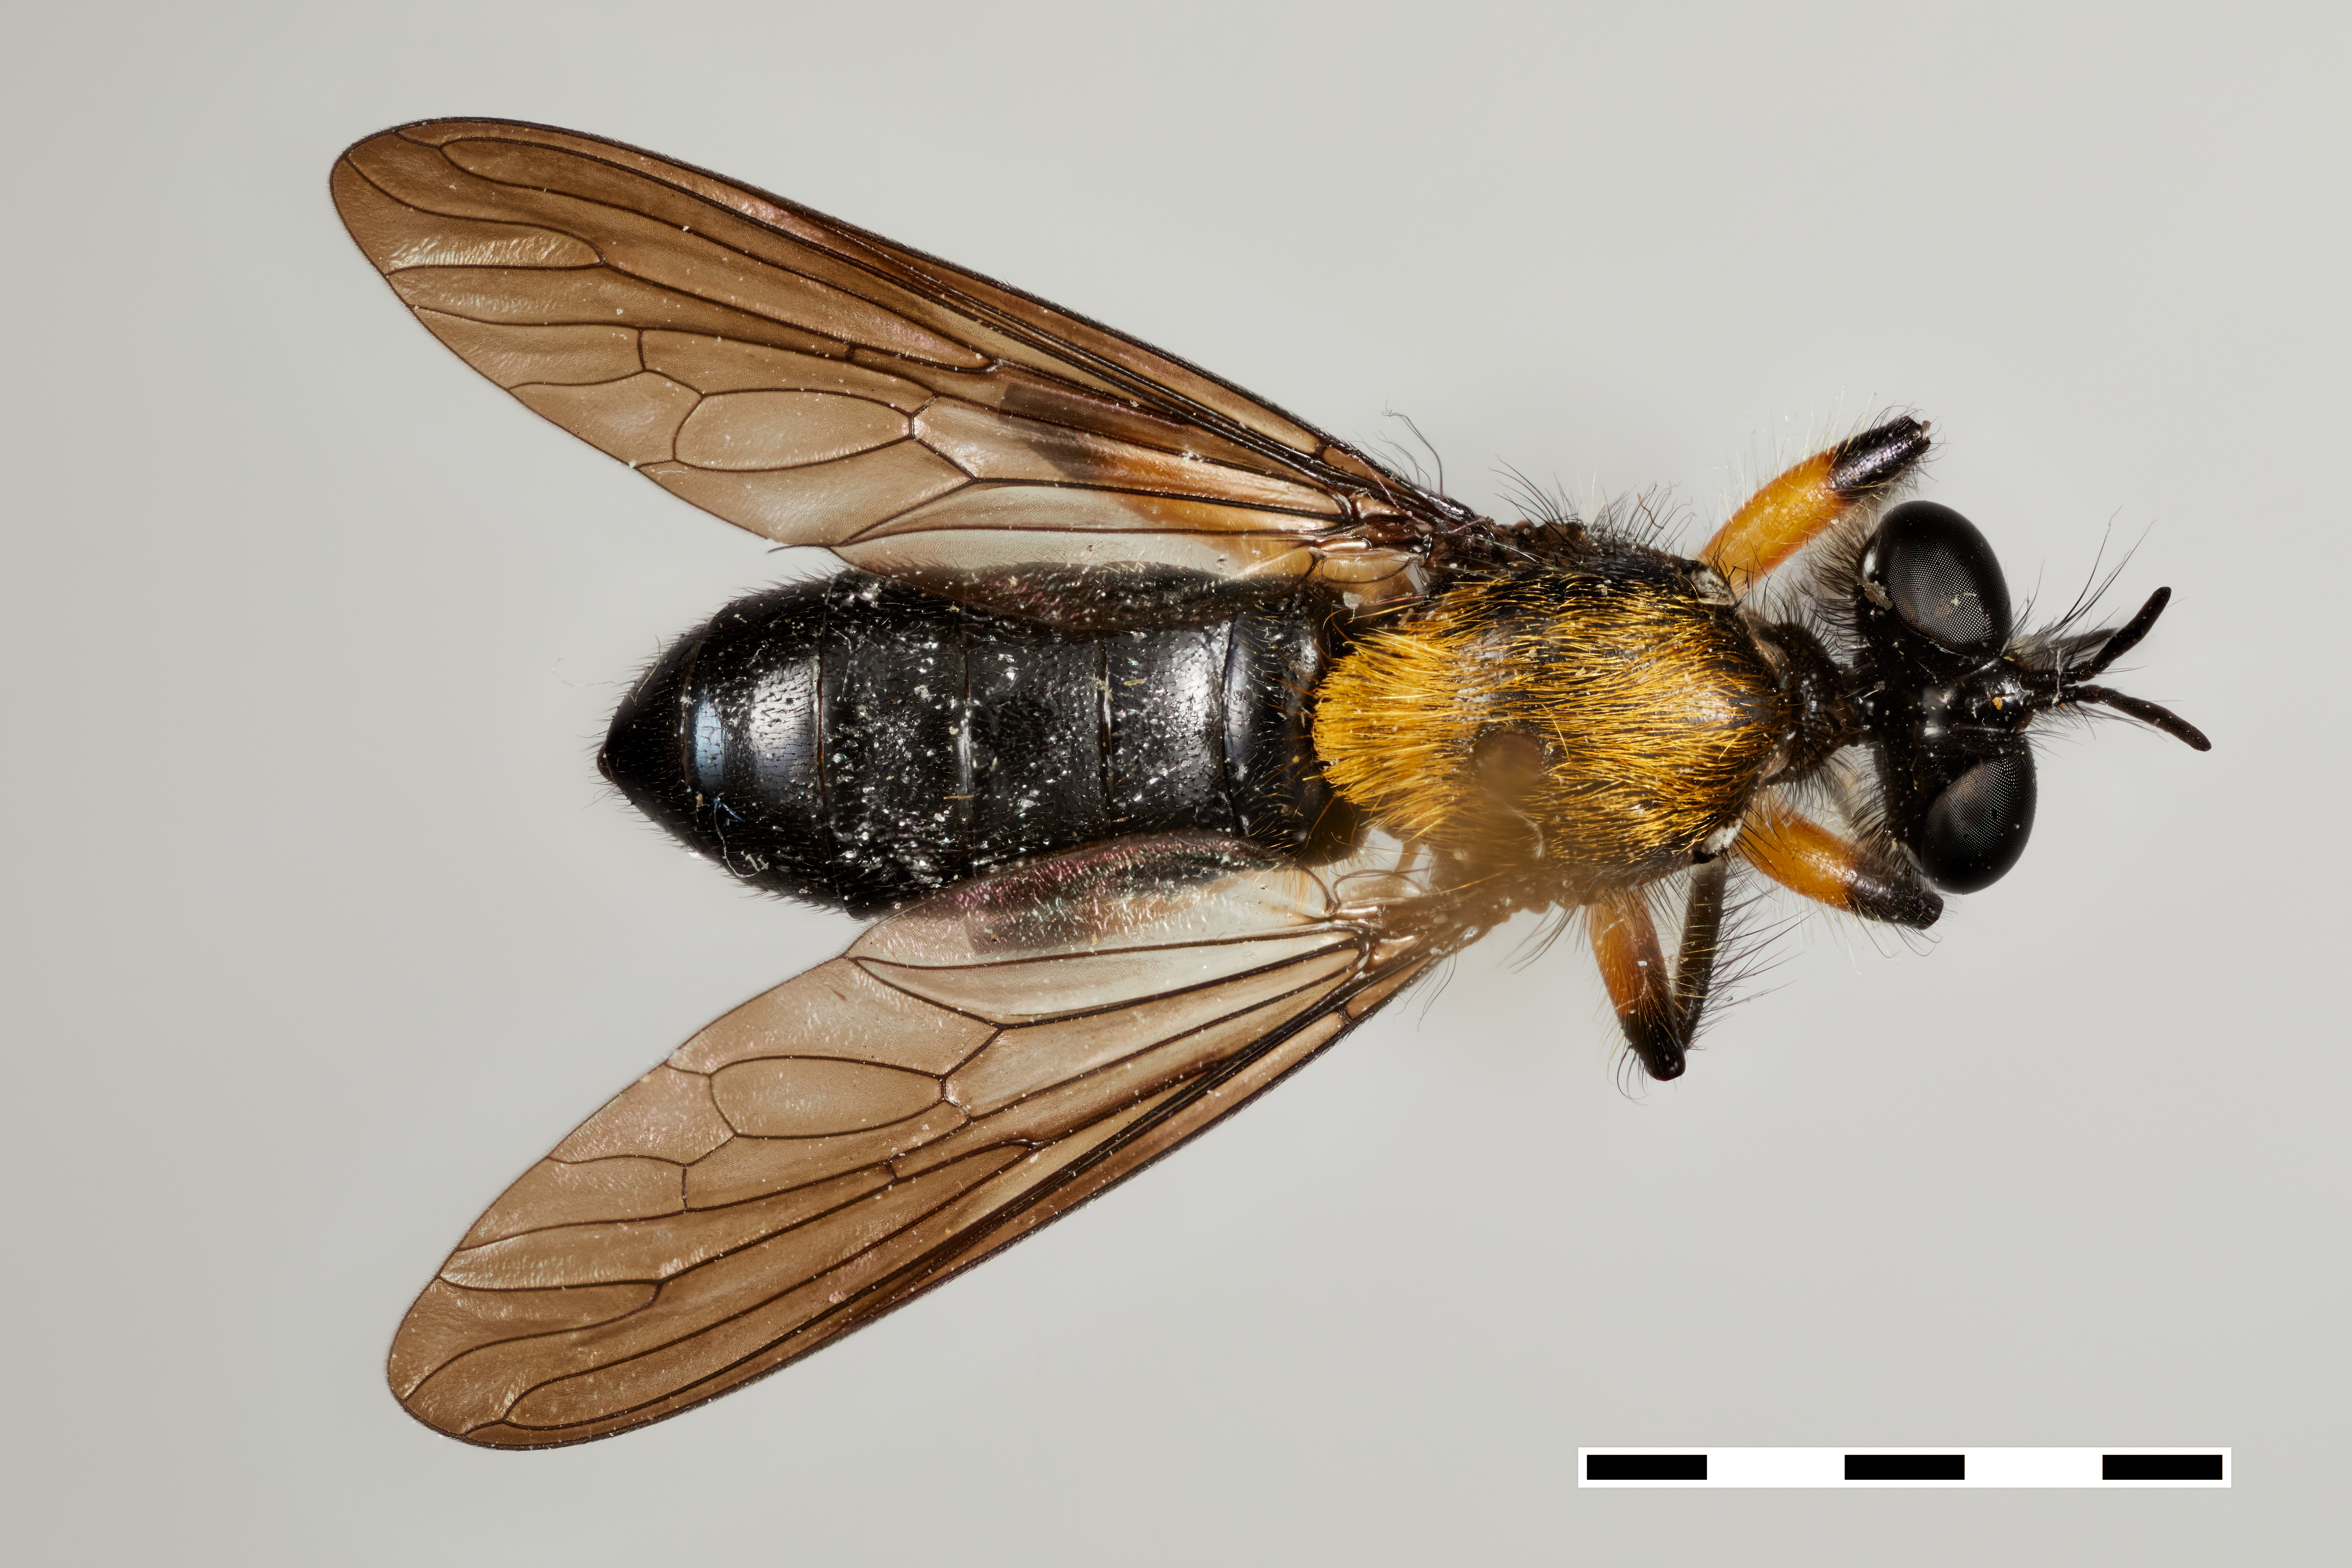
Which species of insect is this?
Choerades bella
